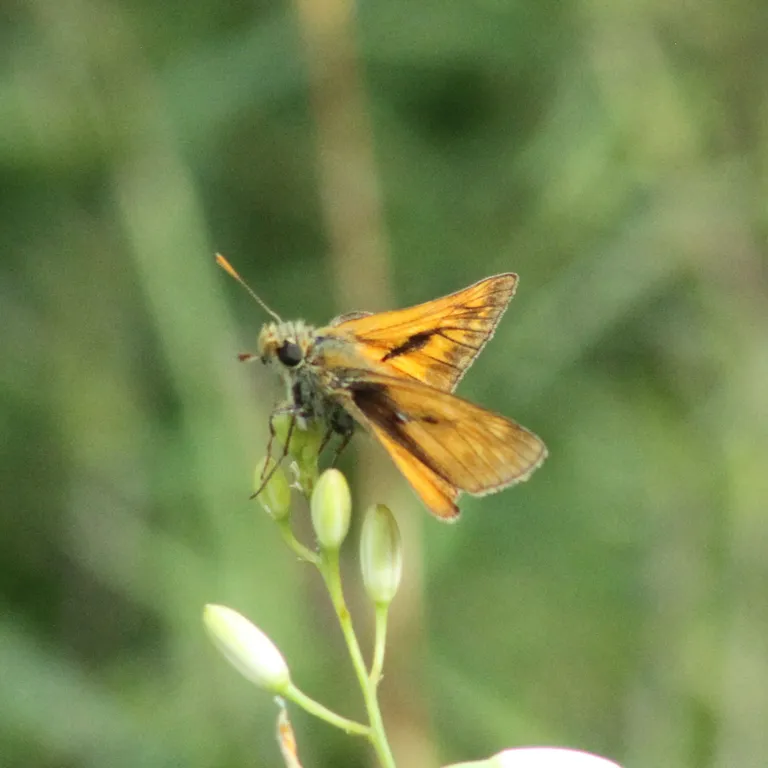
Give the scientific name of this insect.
Ochlodes sylvanus (also Ochlodes venata)
